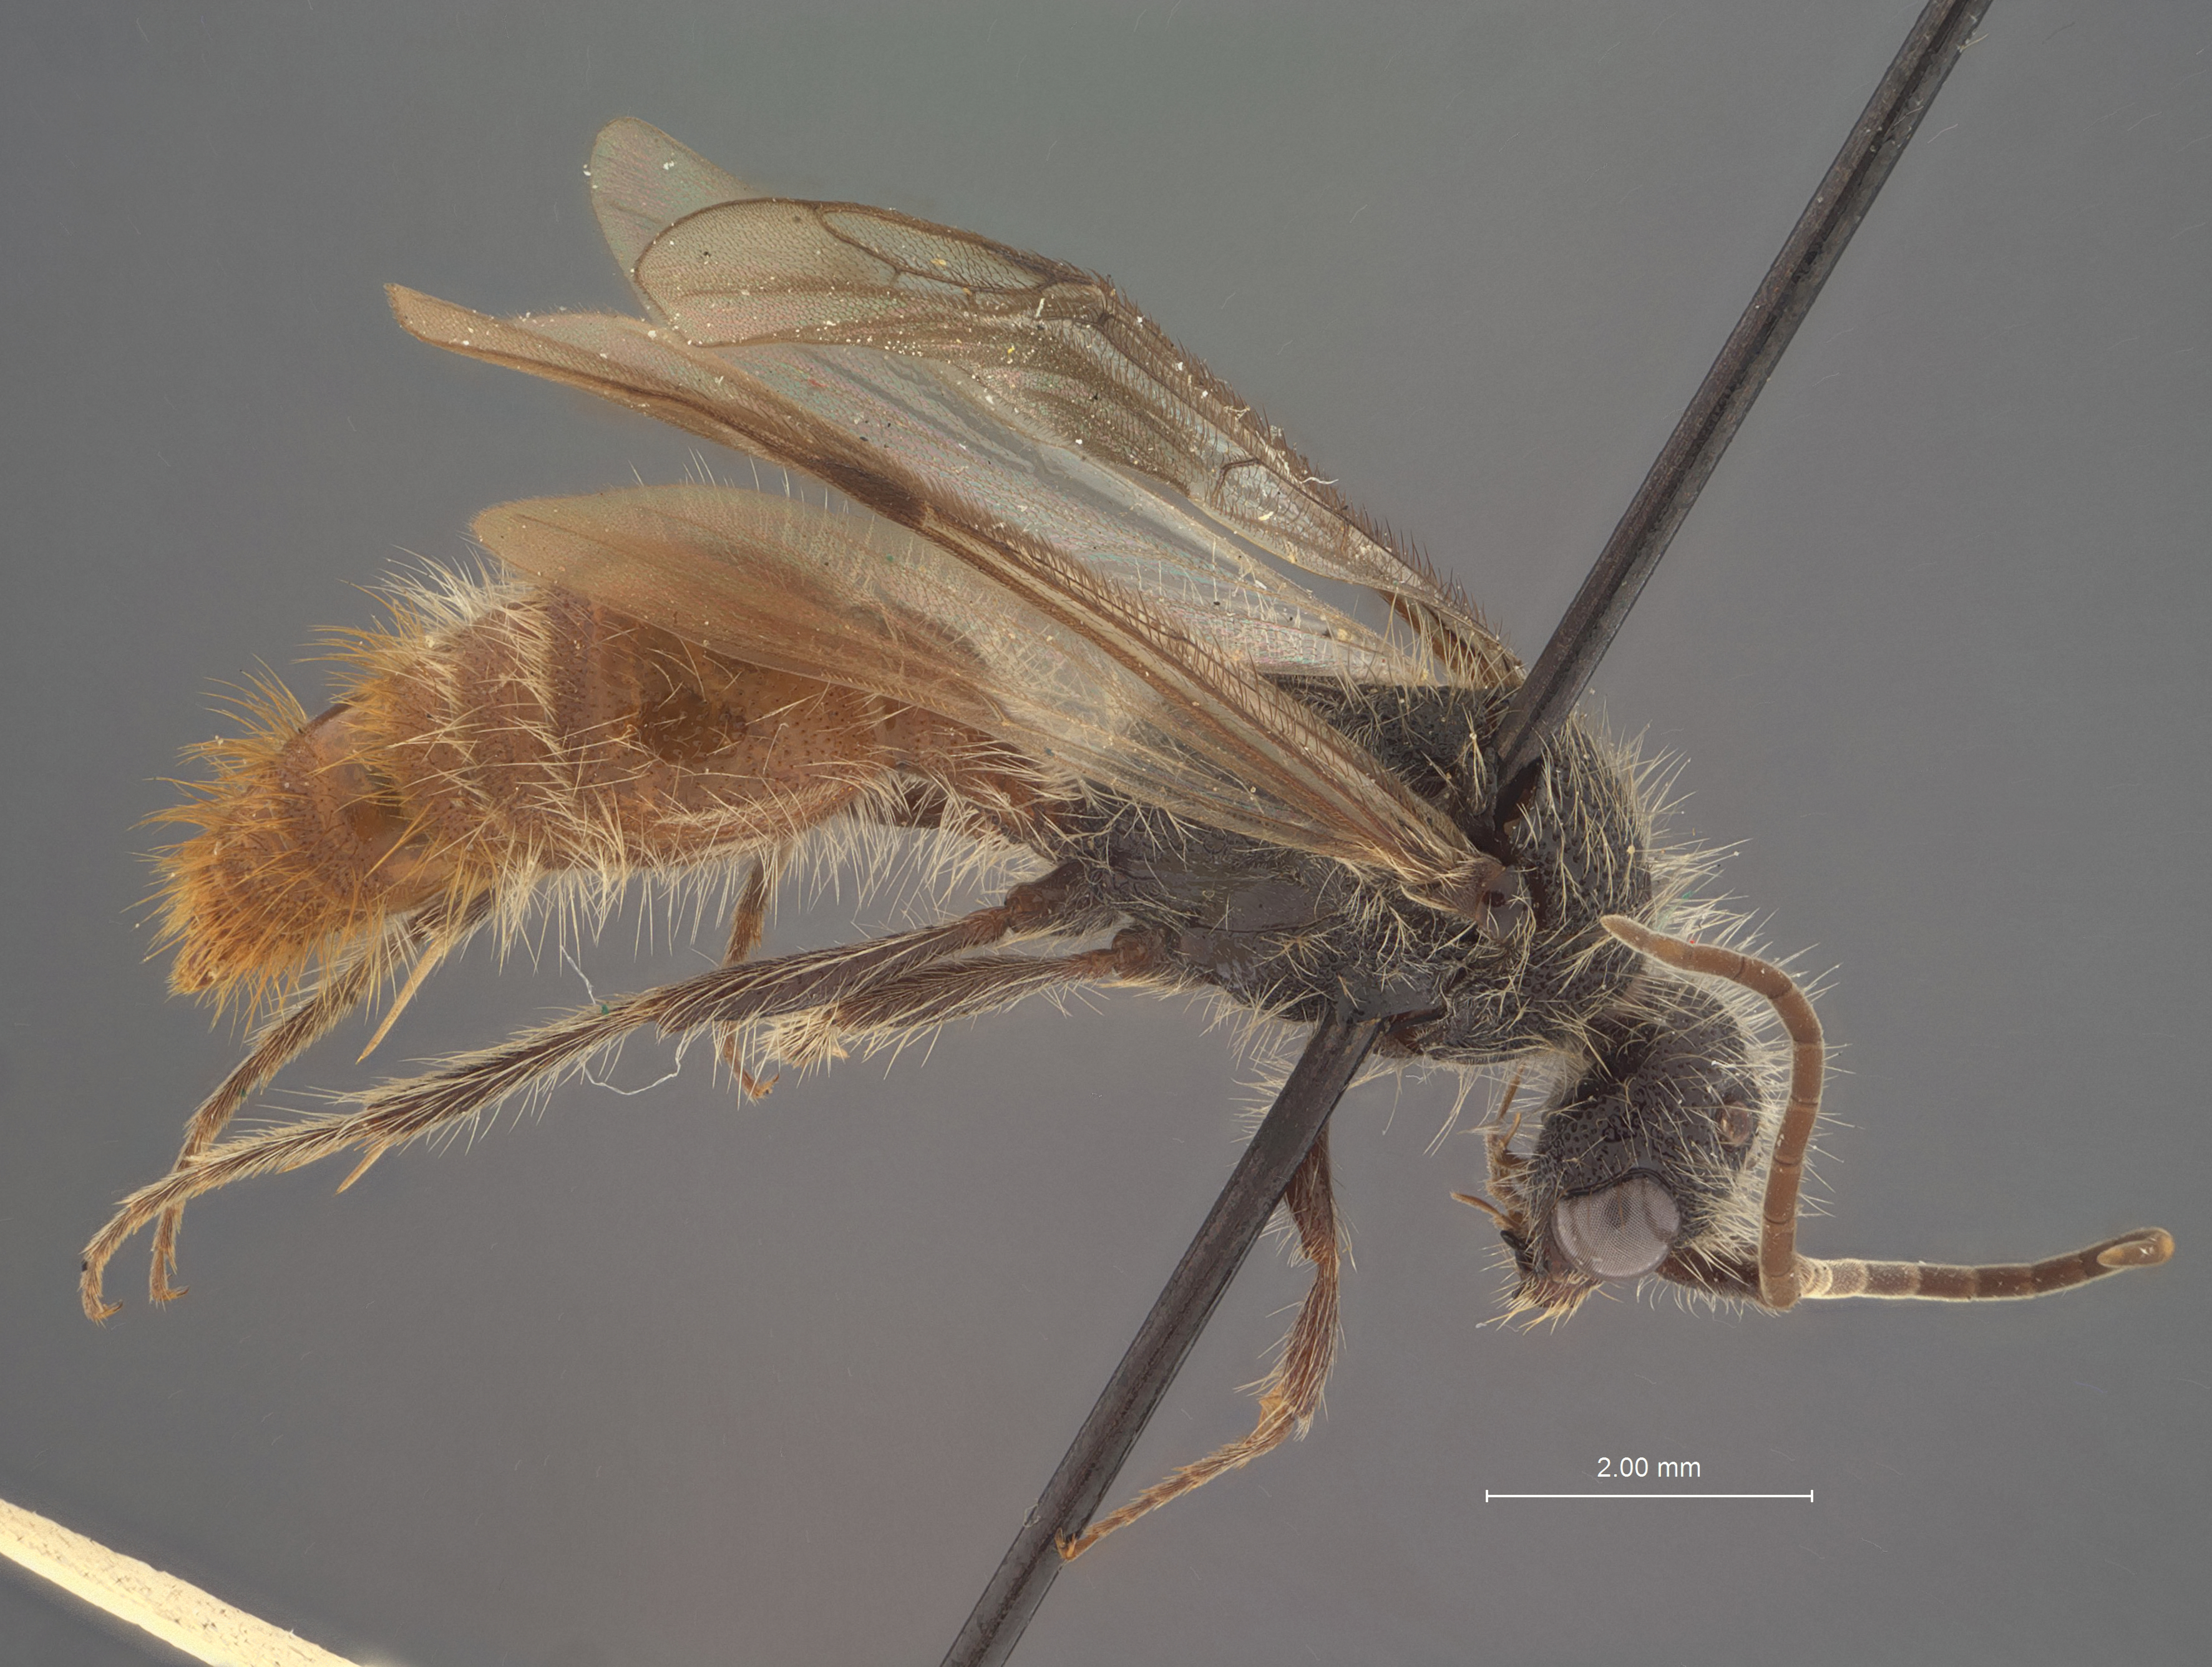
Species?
Photomorphus imperialoides
